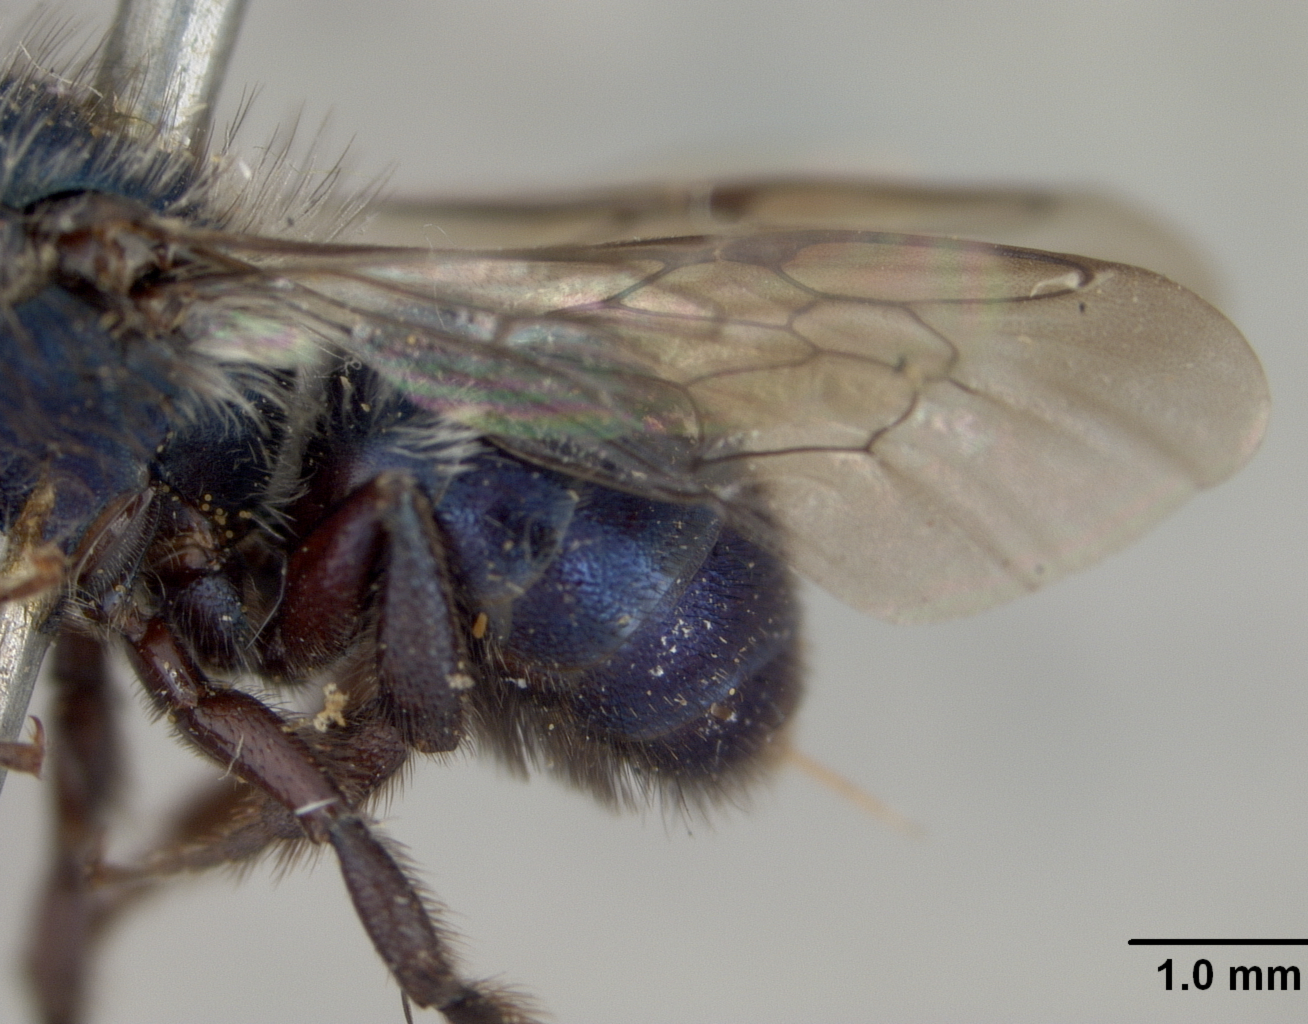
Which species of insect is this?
Osmia hypoleuca
